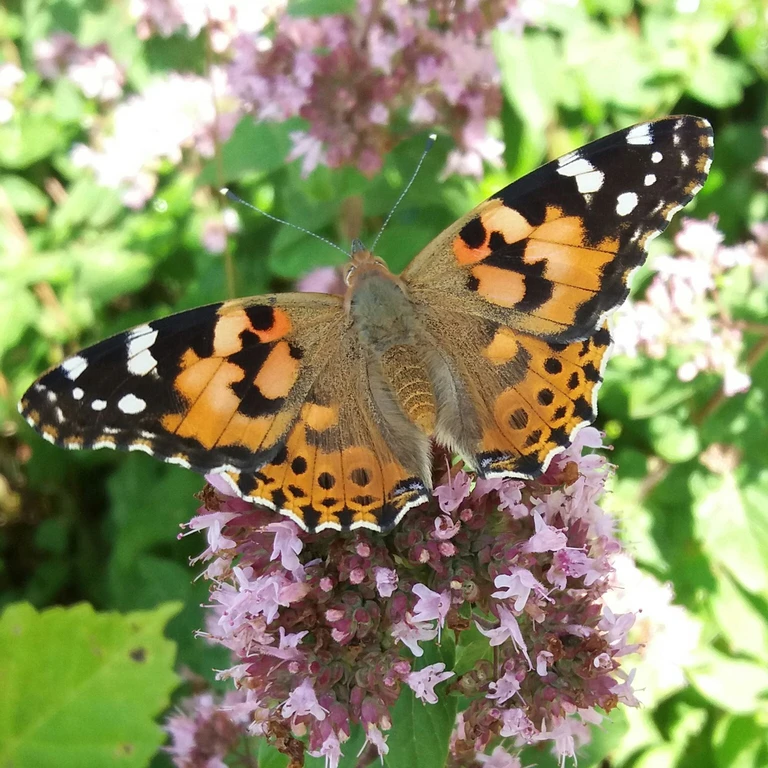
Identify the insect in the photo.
Vanessa cardui
